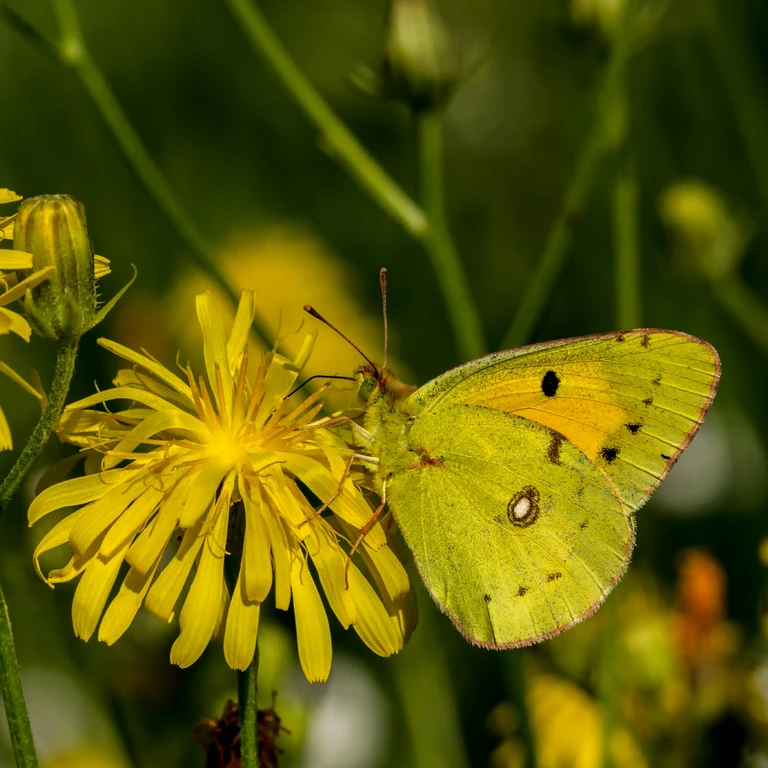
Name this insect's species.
Colias croceus
